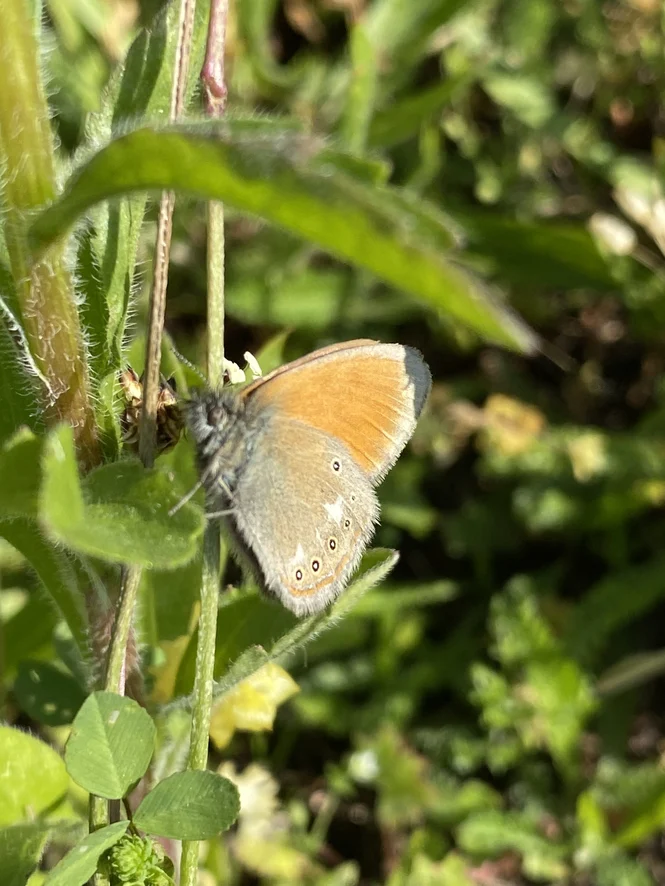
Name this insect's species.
Coenonympha glycerion (also Coenonympha iphis)
